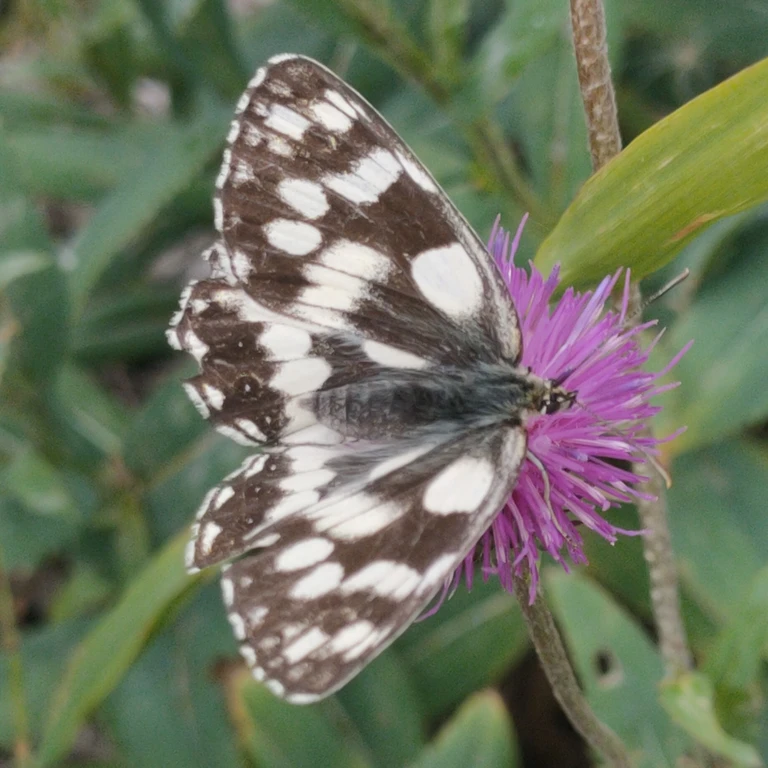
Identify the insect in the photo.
Melanargia galathea
